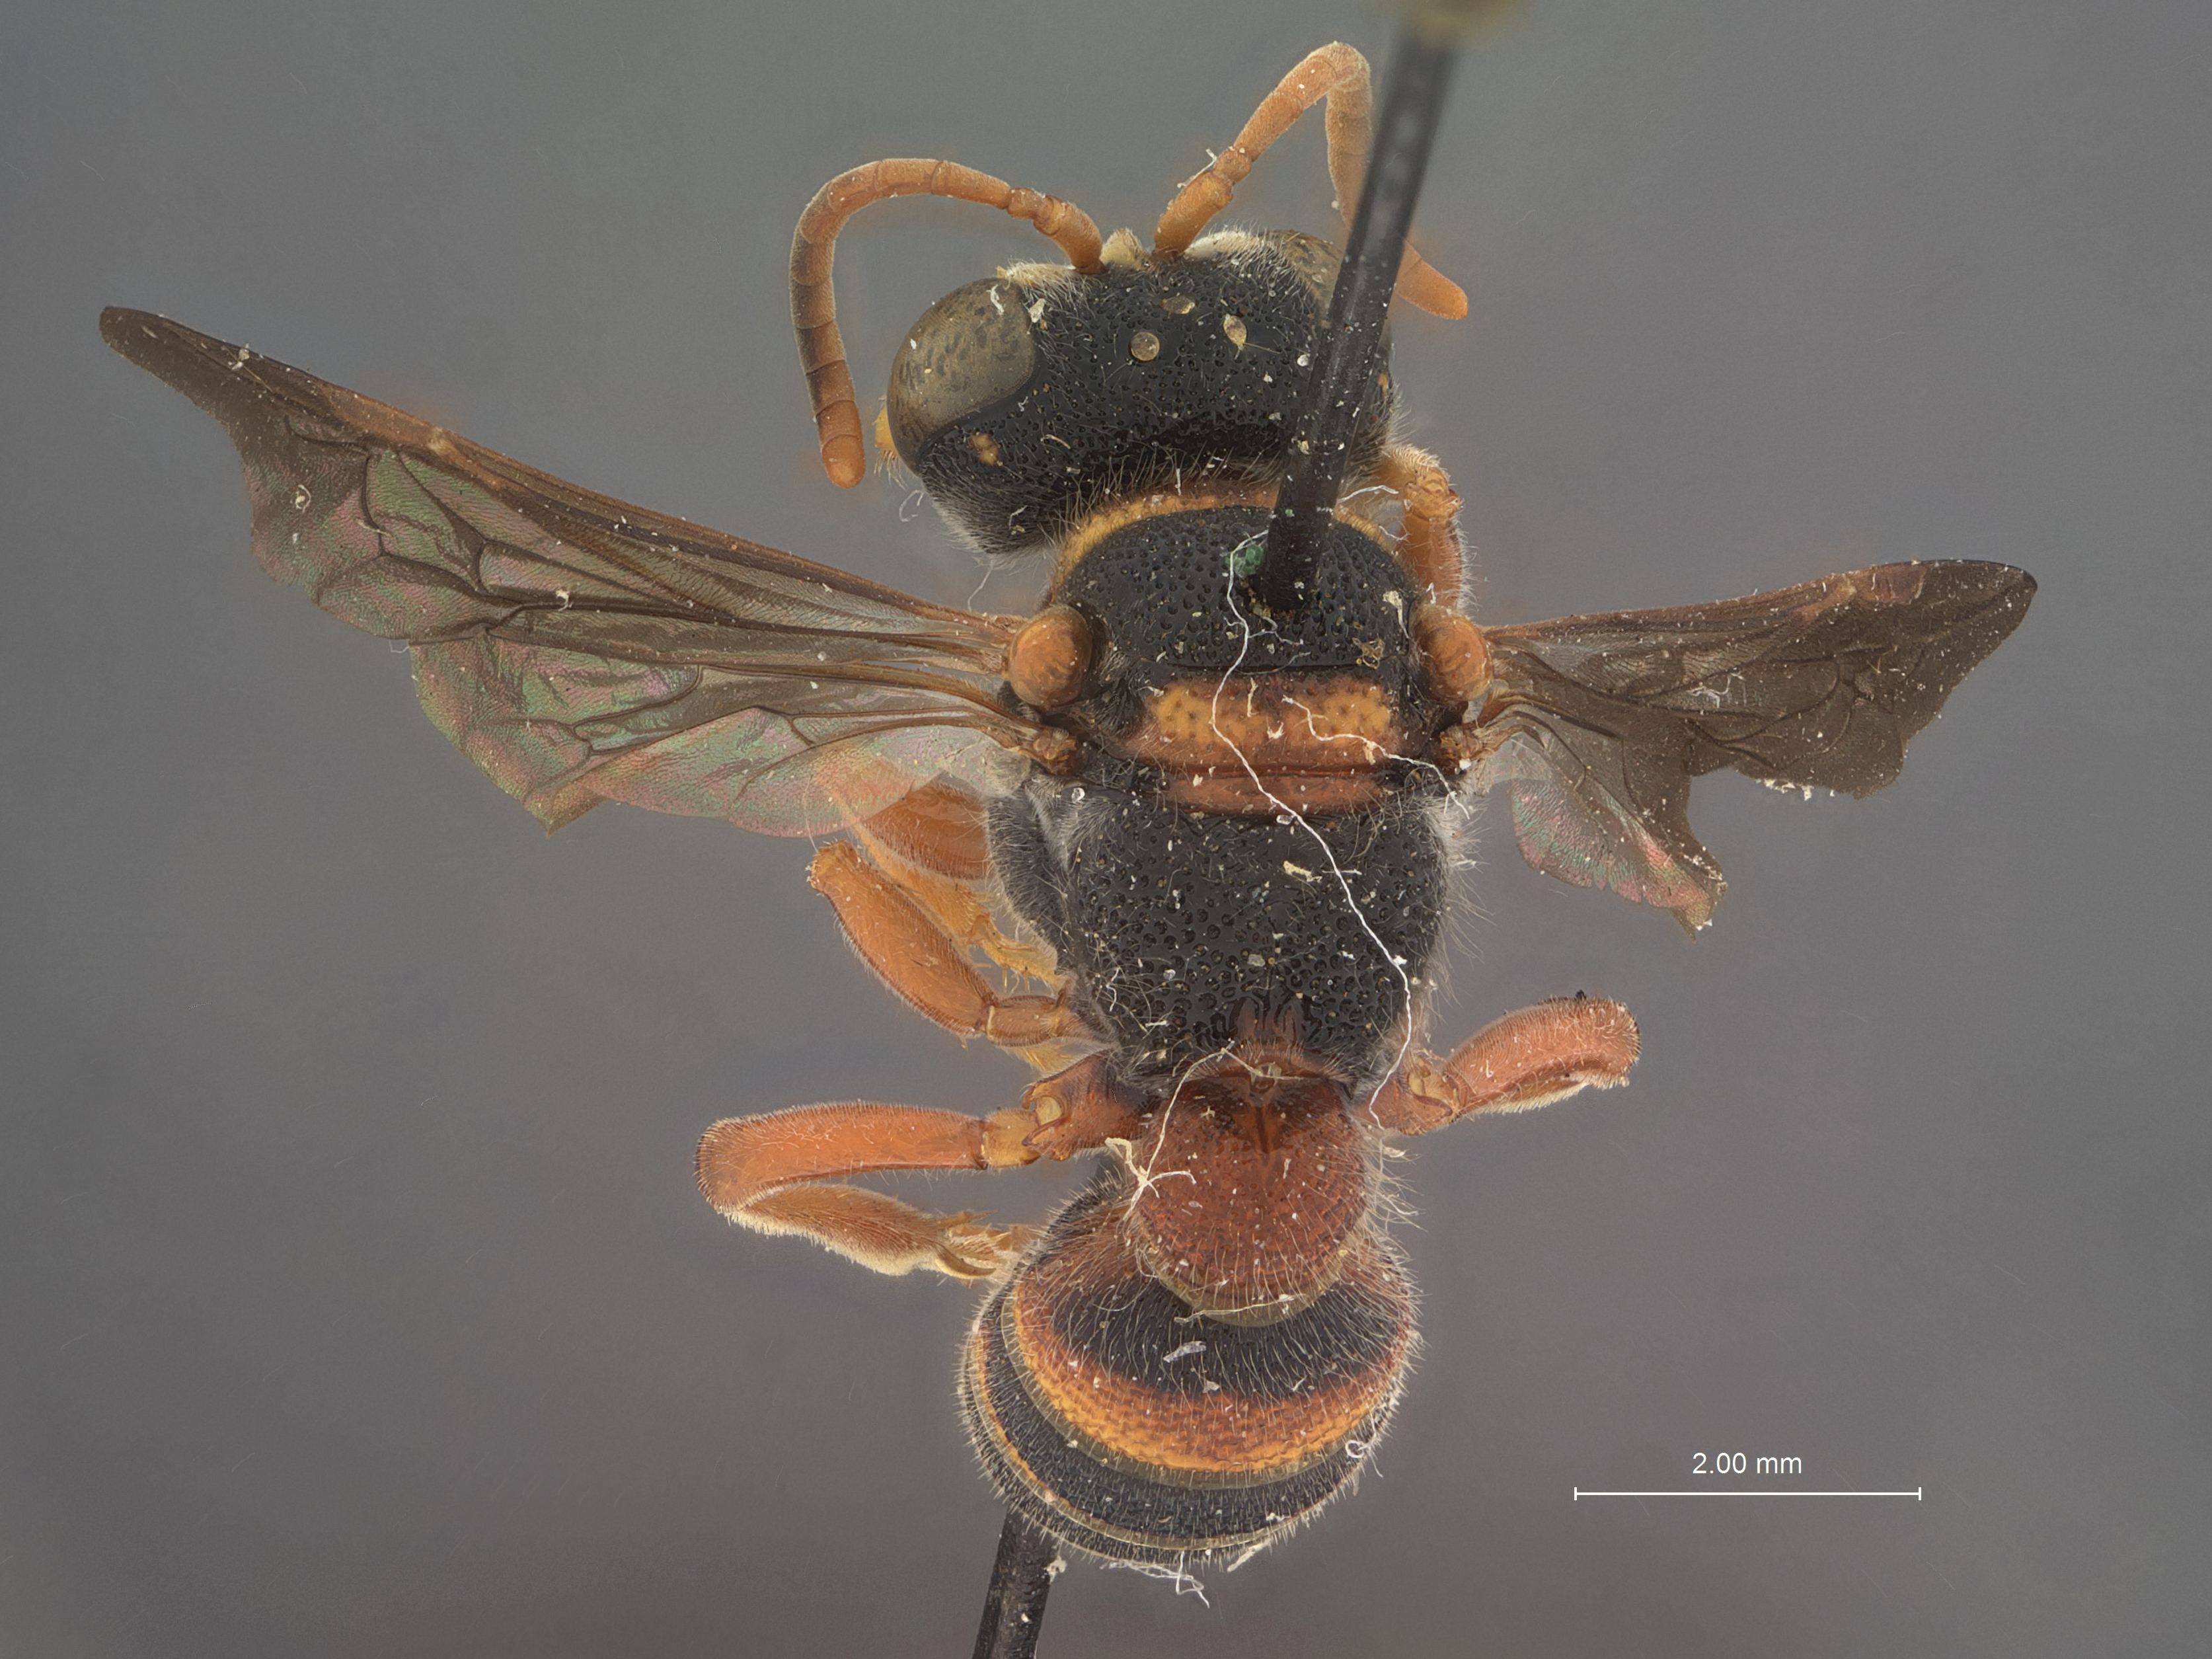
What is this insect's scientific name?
Cerceris robertsonii
